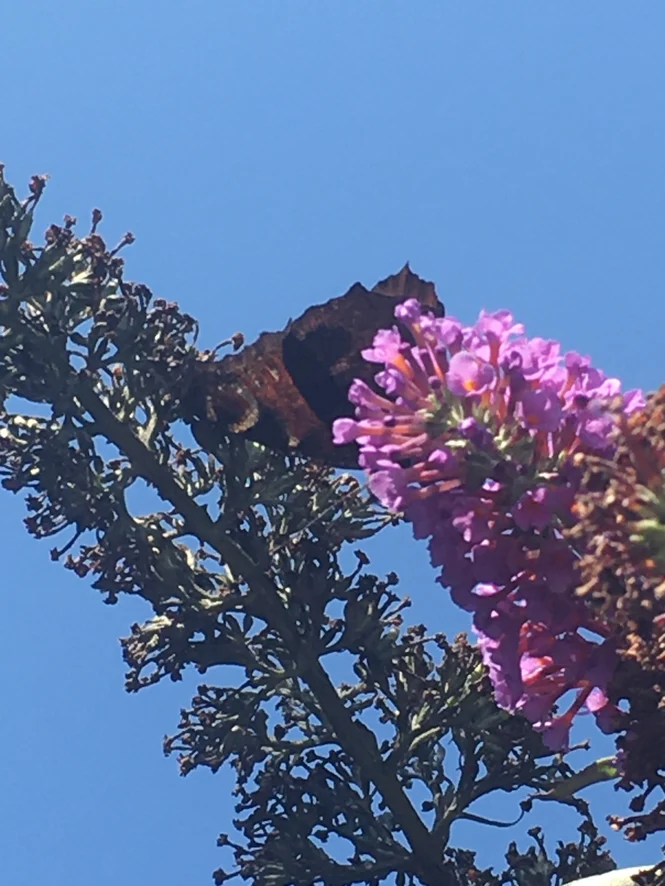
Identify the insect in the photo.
Aglais io
